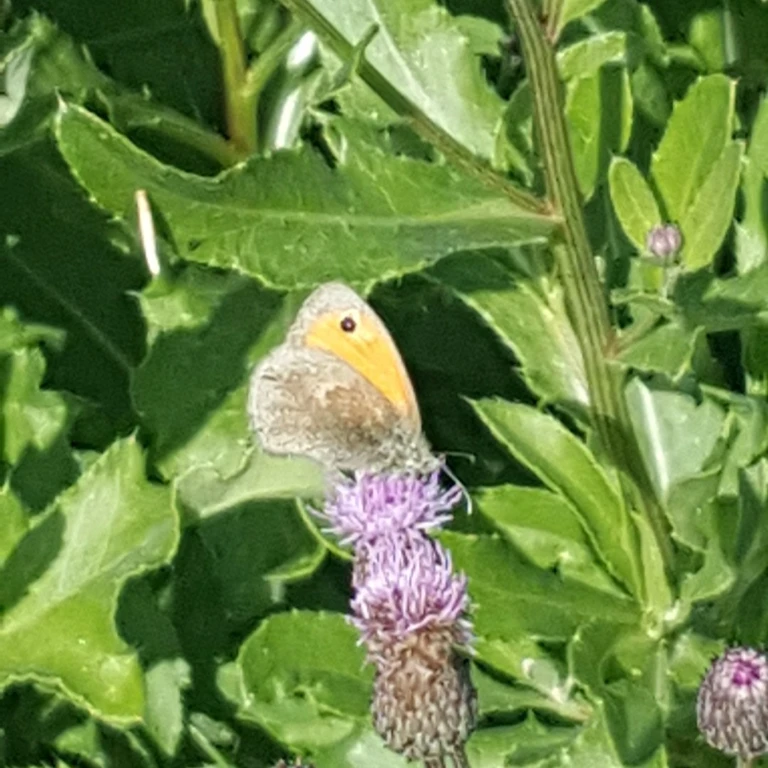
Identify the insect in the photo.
Coenonympha pamphilus
